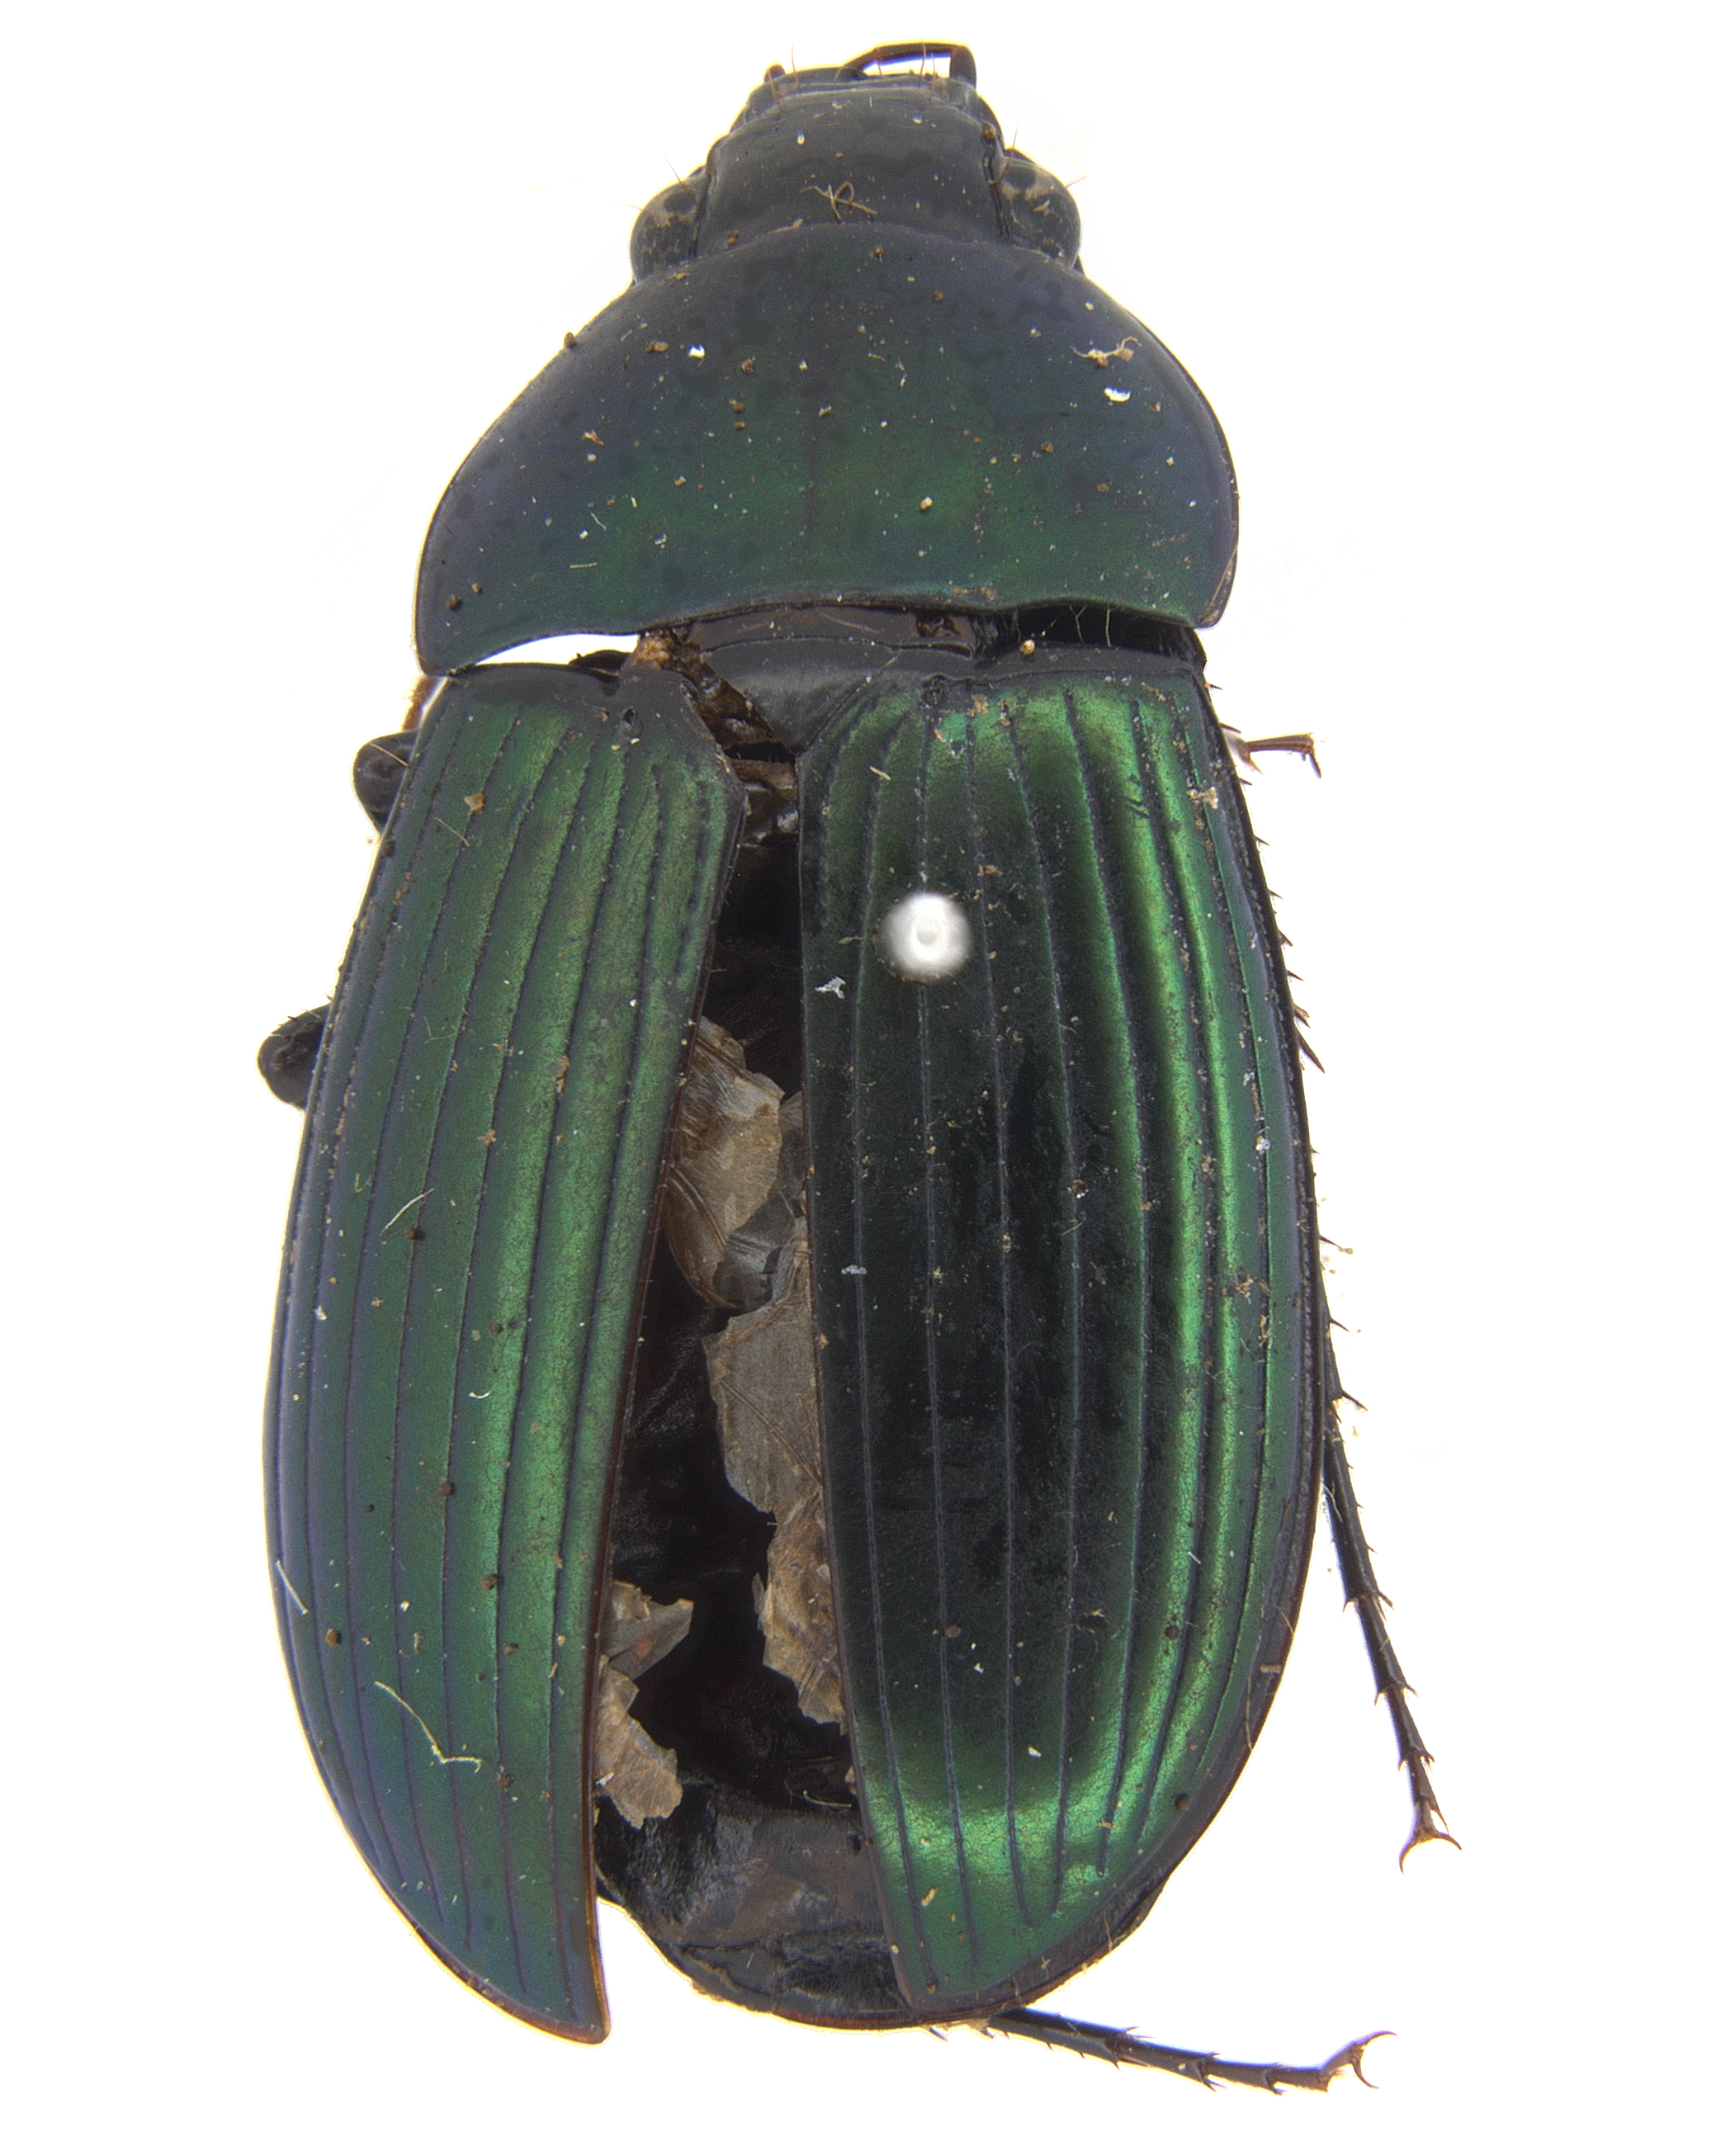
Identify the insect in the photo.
Simous nigriceps
